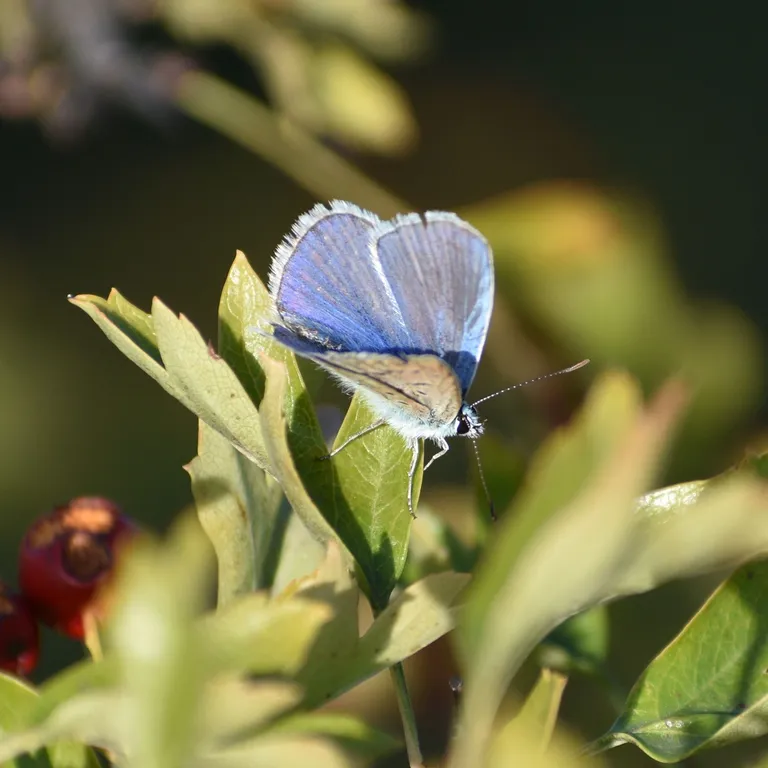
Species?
Polyommatus icarus
